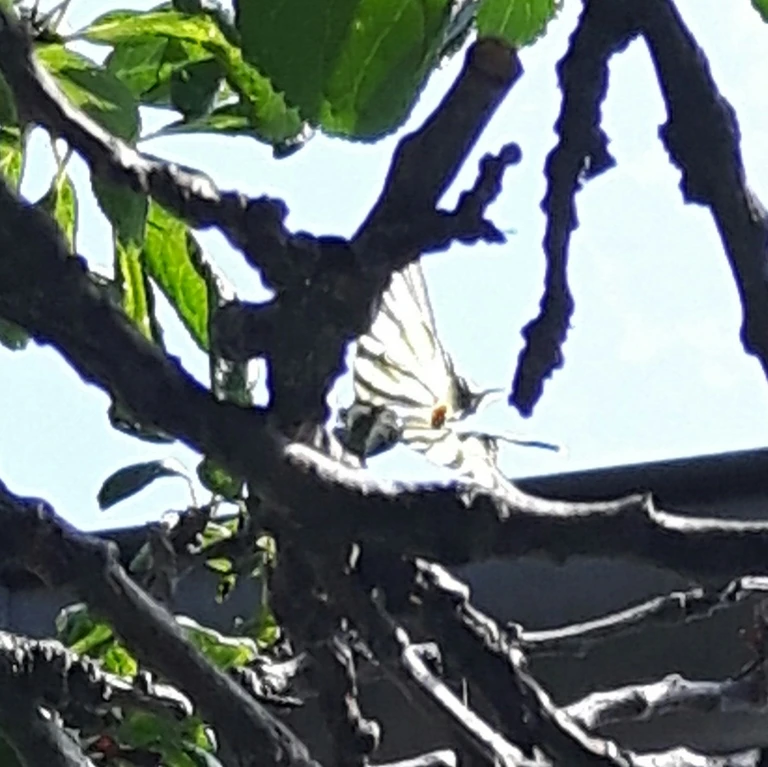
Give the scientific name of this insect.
Iphiclides podalirius
